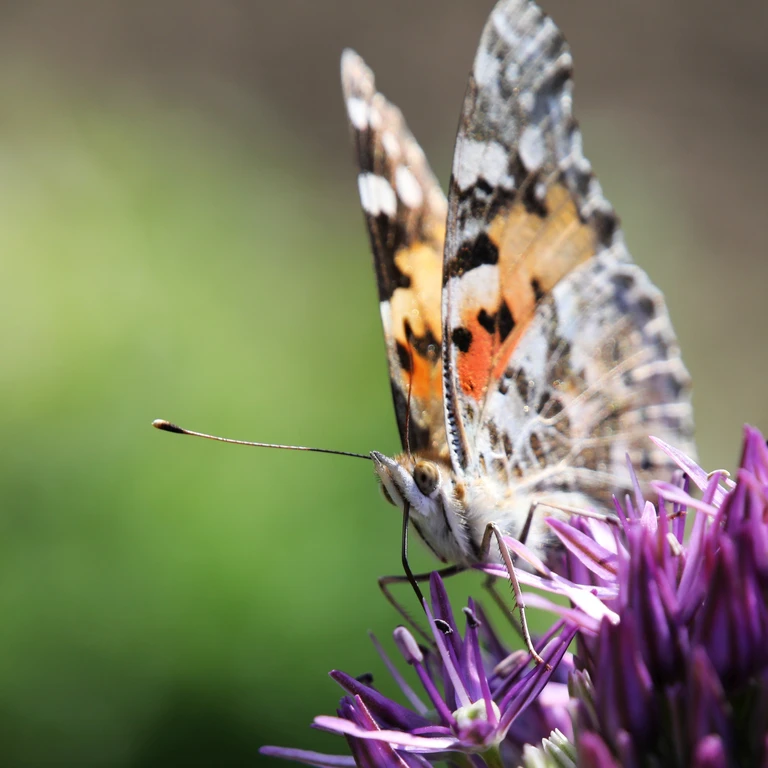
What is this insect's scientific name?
Vanessa cardui
